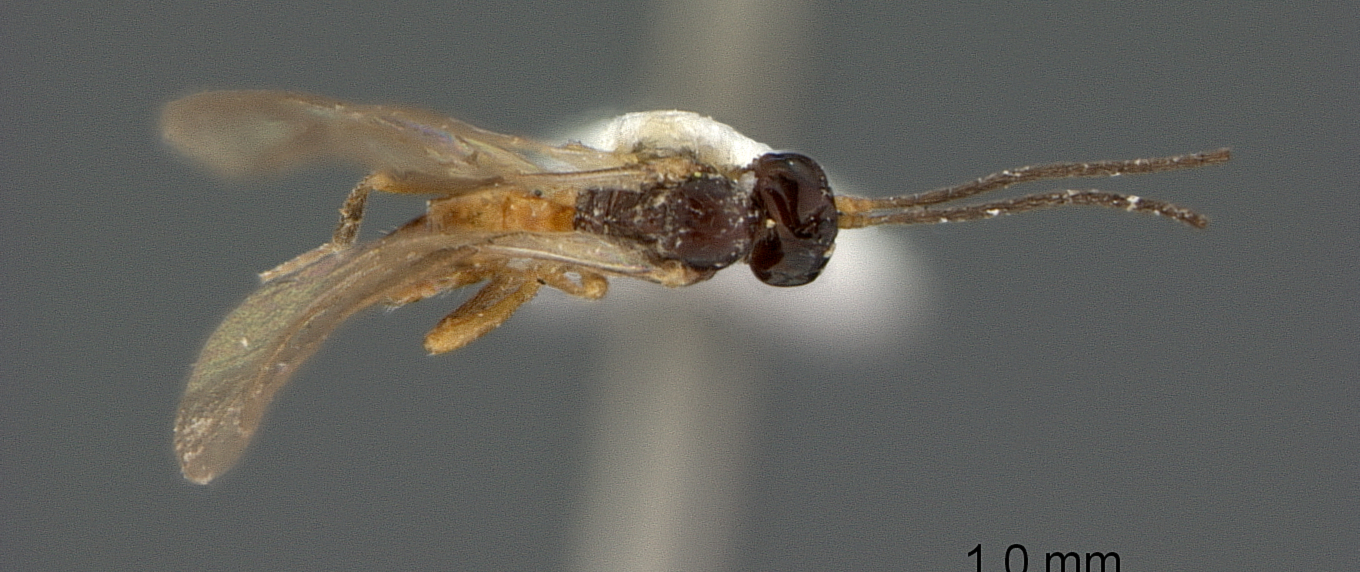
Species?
Dacnusa oscinidis
